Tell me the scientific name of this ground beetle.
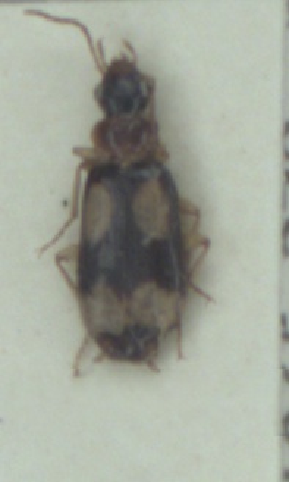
Dromius quadrimaculatus
